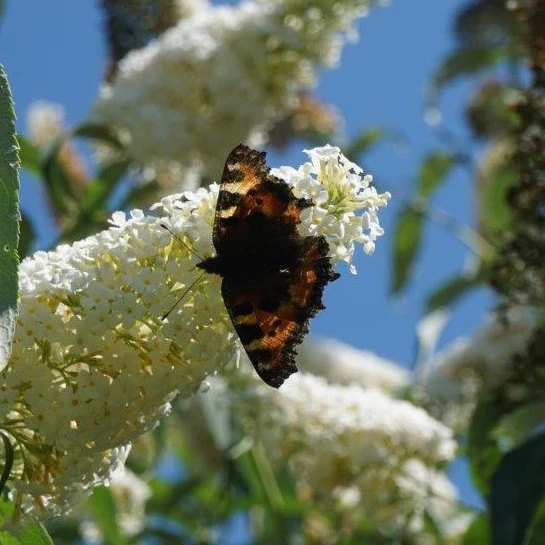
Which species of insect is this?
Aglais urticae
